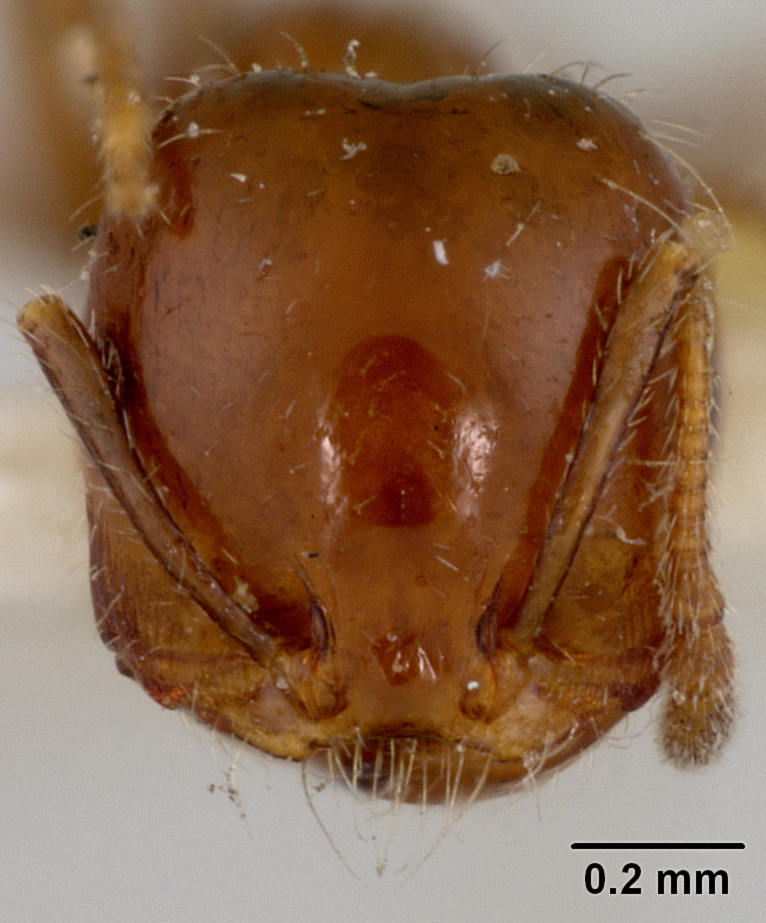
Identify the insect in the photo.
Monomorium subapterum
